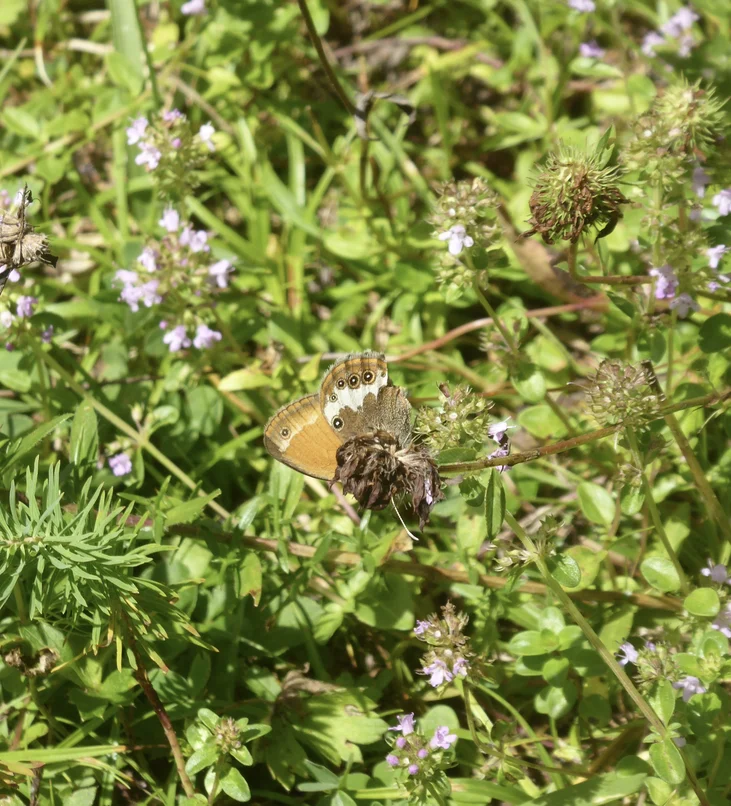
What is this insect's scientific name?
Coenonympha arcania
